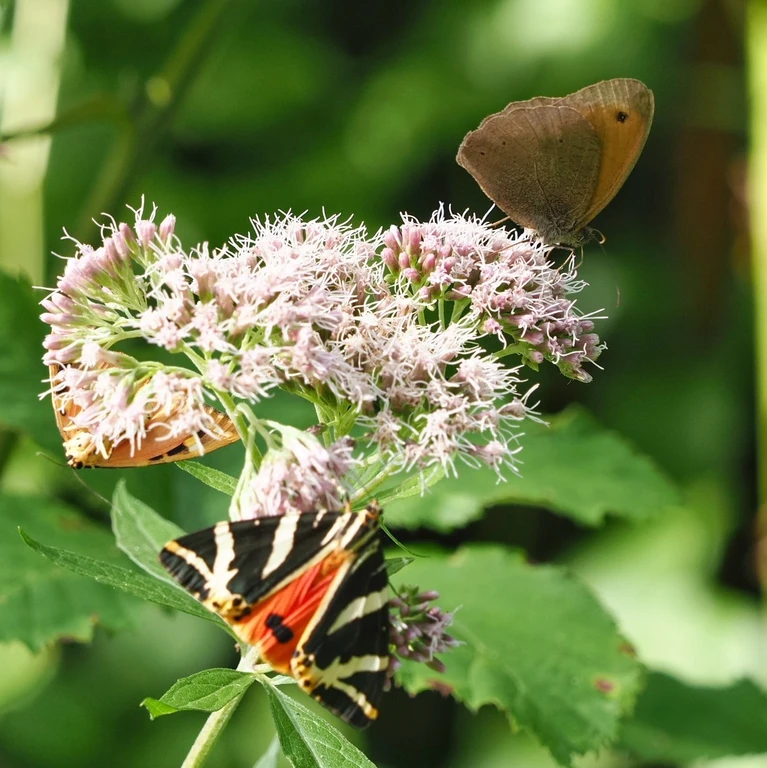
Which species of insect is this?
Euplagia quadripunctaria
